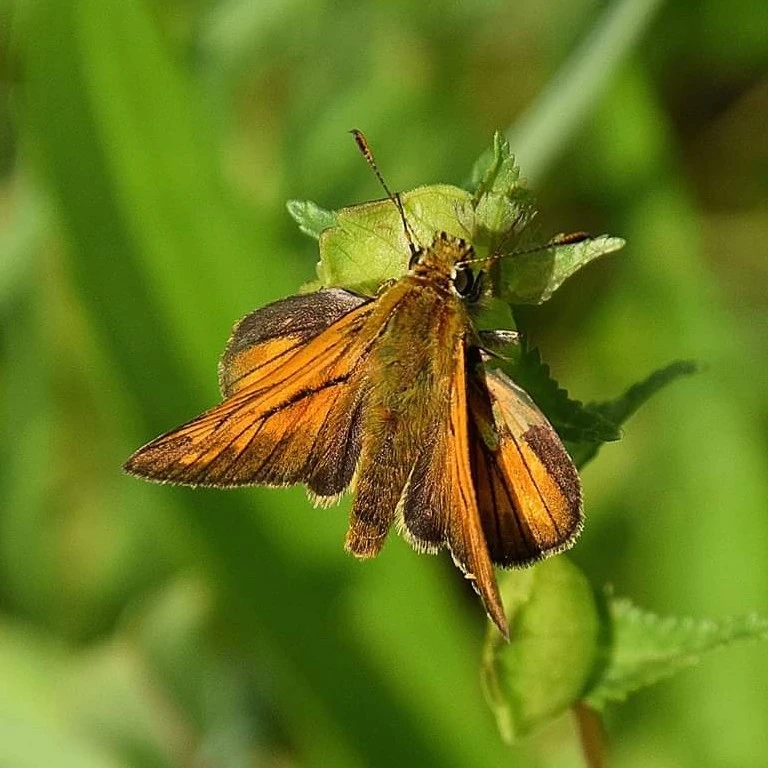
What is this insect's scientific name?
Ochlodes sylvanus (also Ochlodes venata)
